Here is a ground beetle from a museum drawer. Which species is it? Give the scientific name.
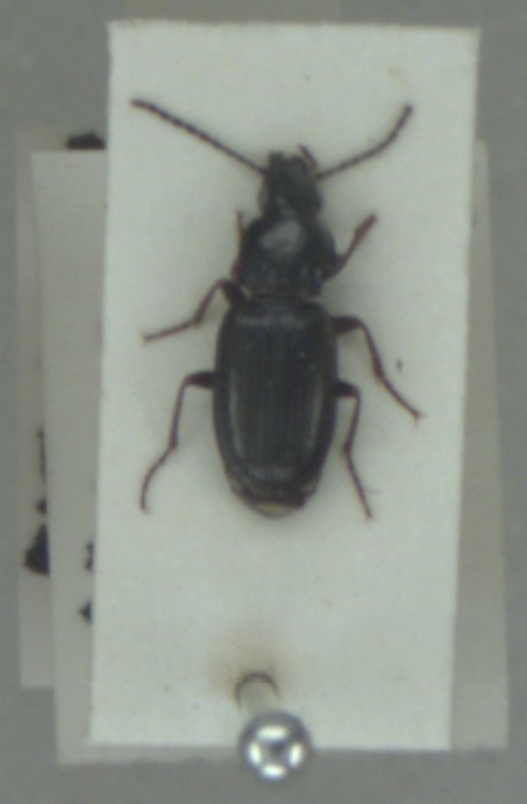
Pterostichus strenuus
